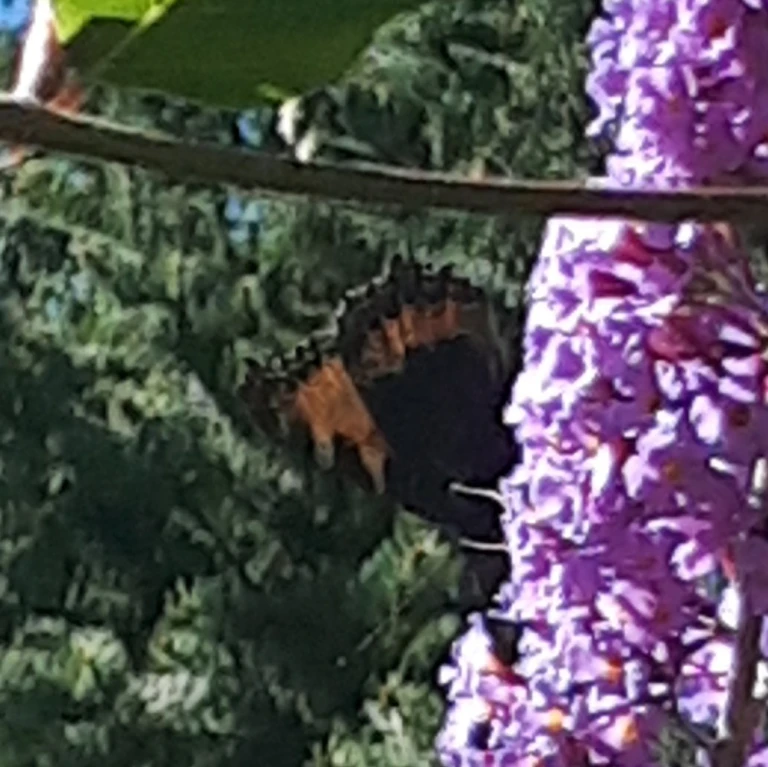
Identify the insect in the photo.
Aglais urticae
